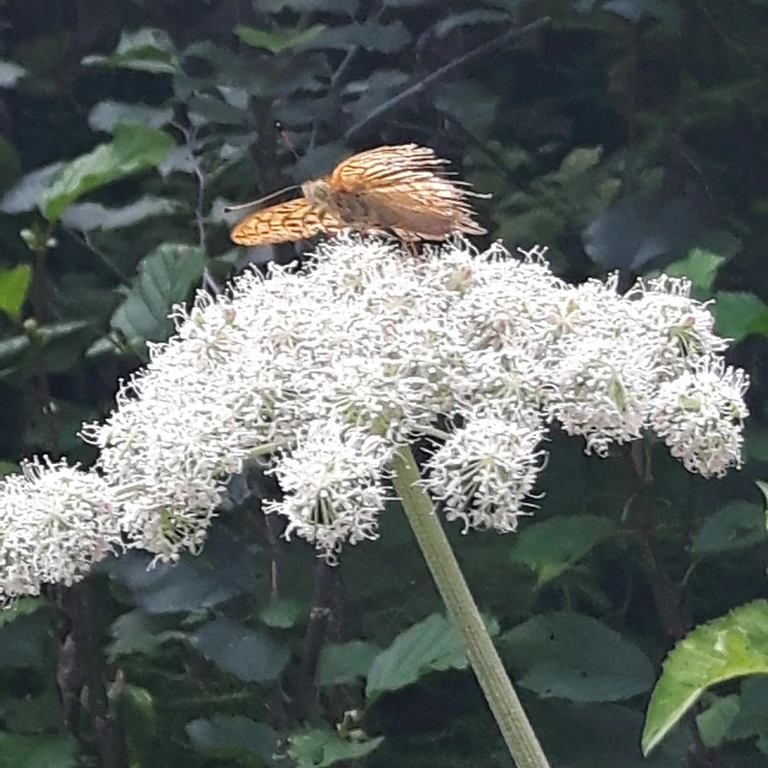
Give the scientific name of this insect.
Argynnis paphia
